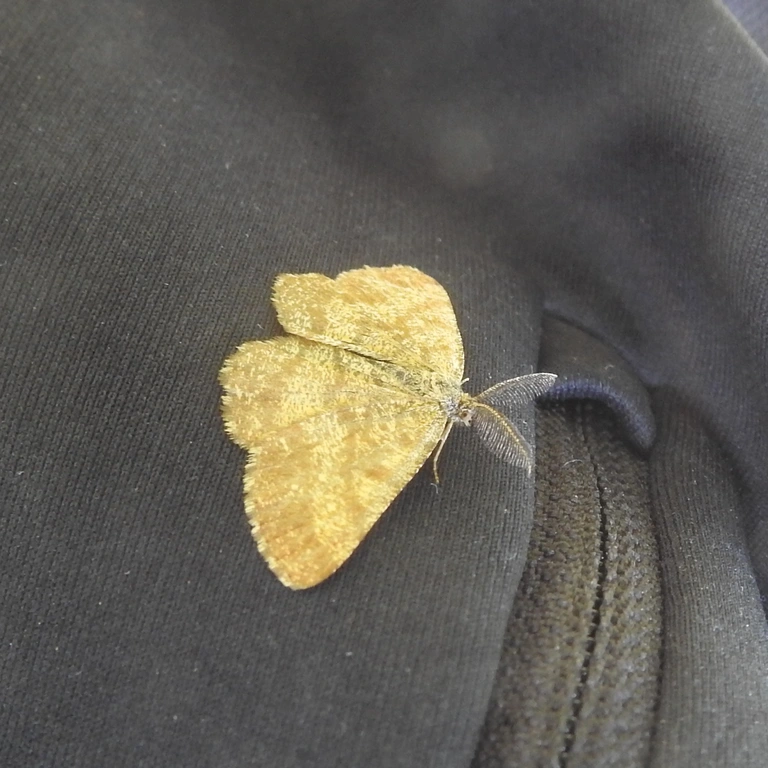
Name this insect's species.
Ematurga atomaria
